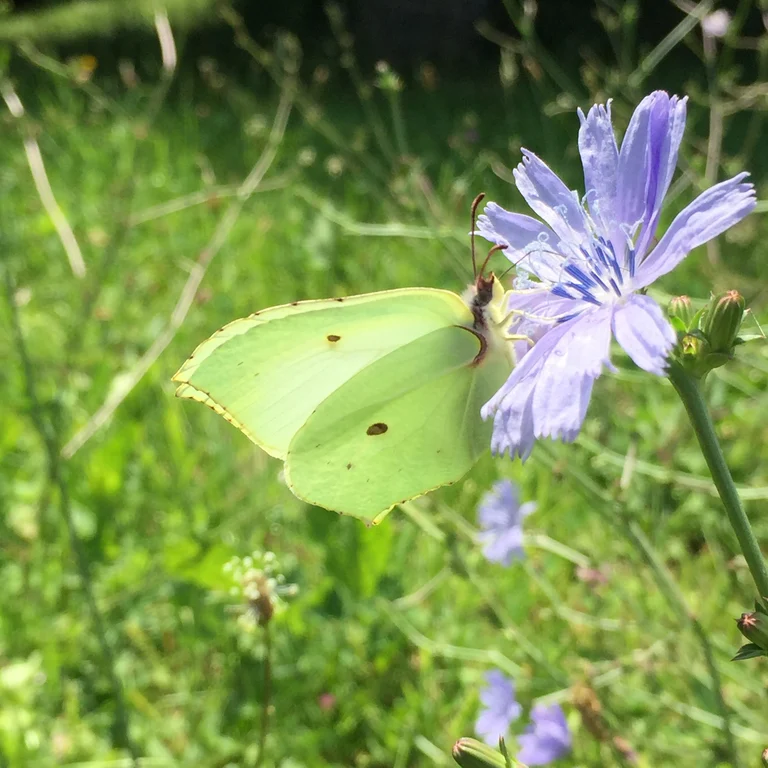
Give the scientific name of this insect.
Gonepteryx rhamni
